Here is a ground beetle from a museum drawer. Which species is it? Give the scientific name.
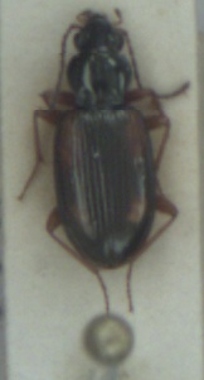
Bembidion tetracolum
